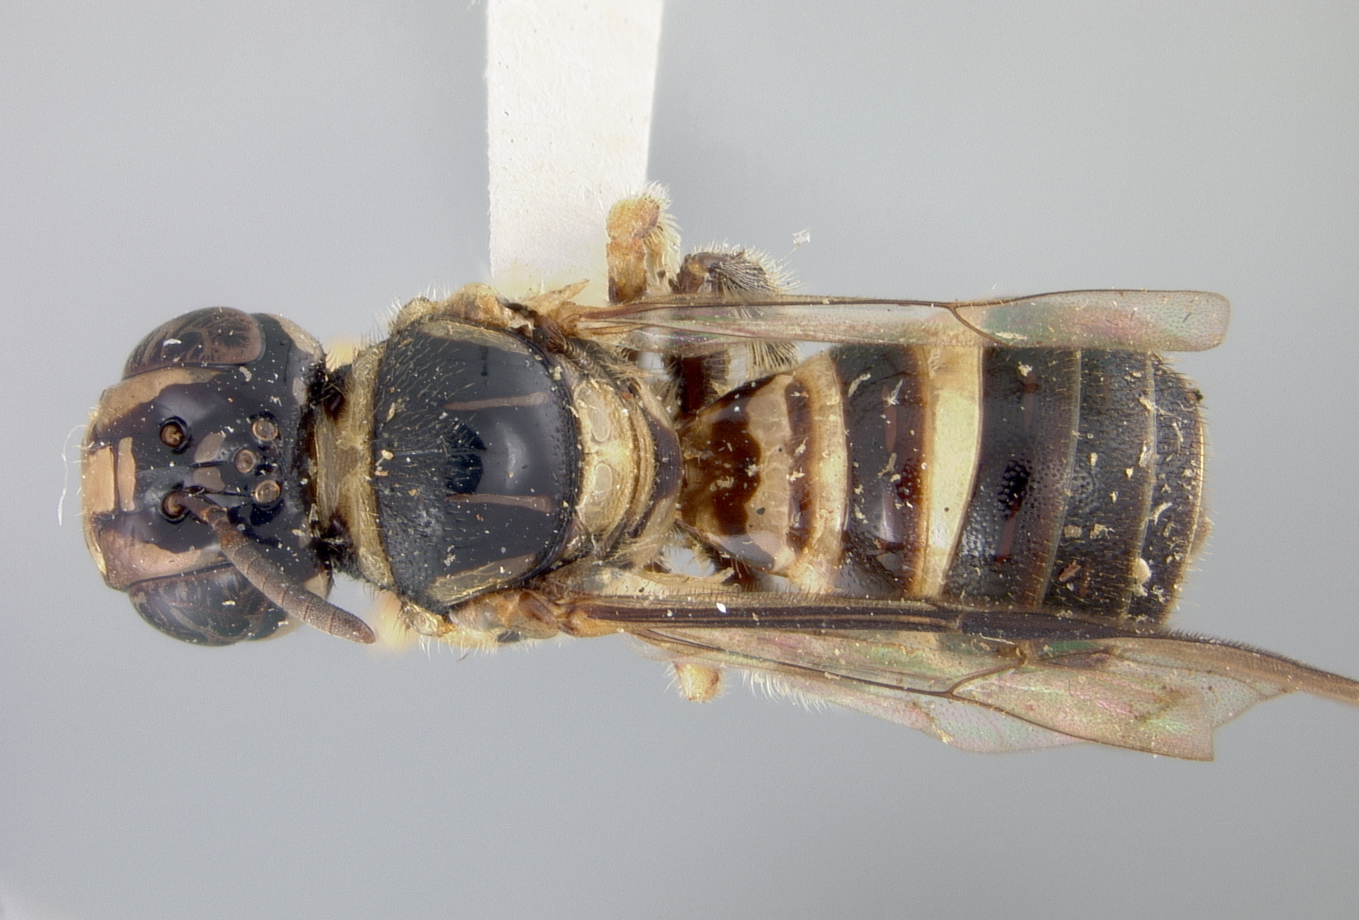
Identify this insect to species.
Ceratina cladura
